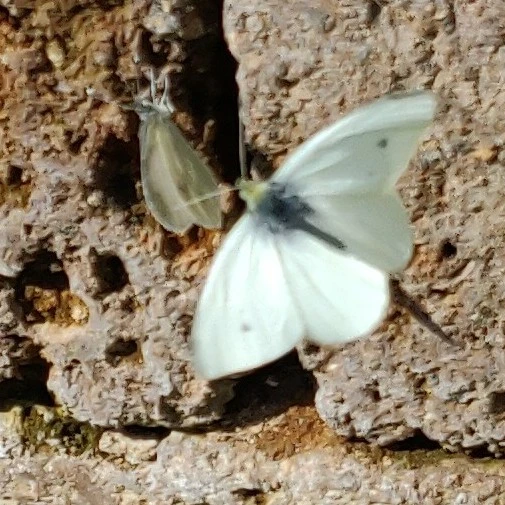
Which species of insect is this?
Pieris rapae
